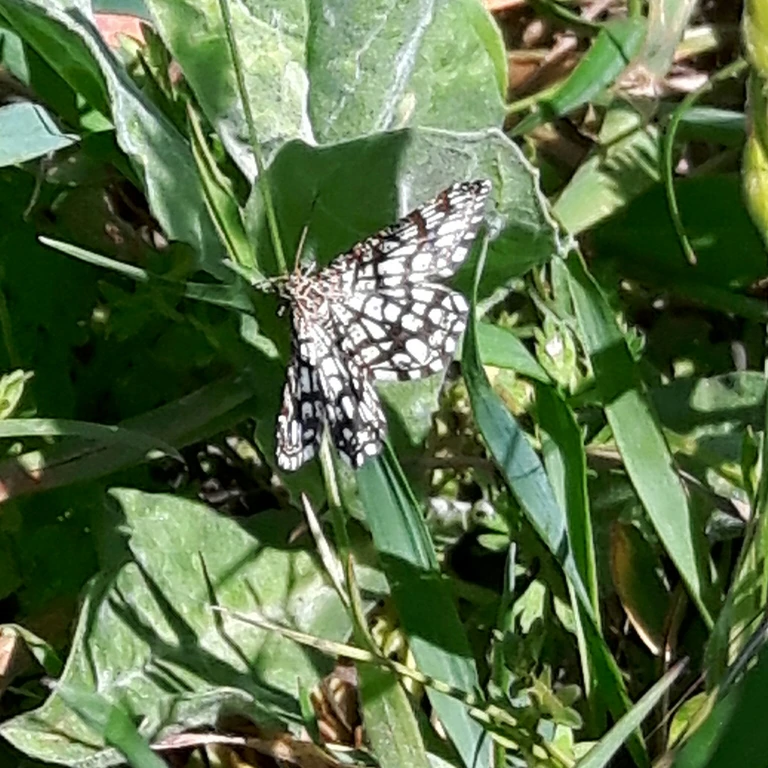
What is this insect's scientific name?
Chiasmia clathrata
